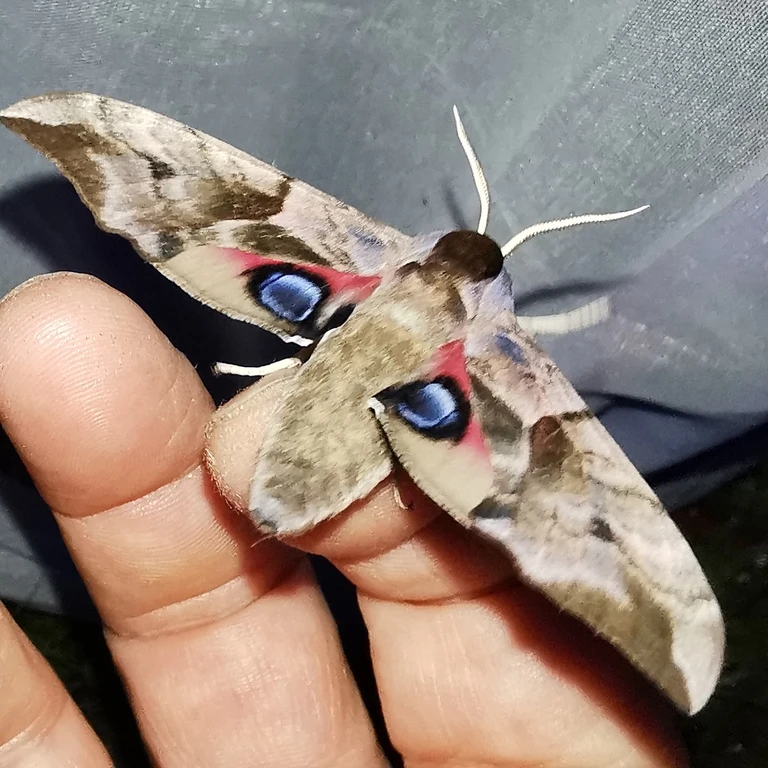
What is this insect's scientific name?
Smerinthus ocellata
